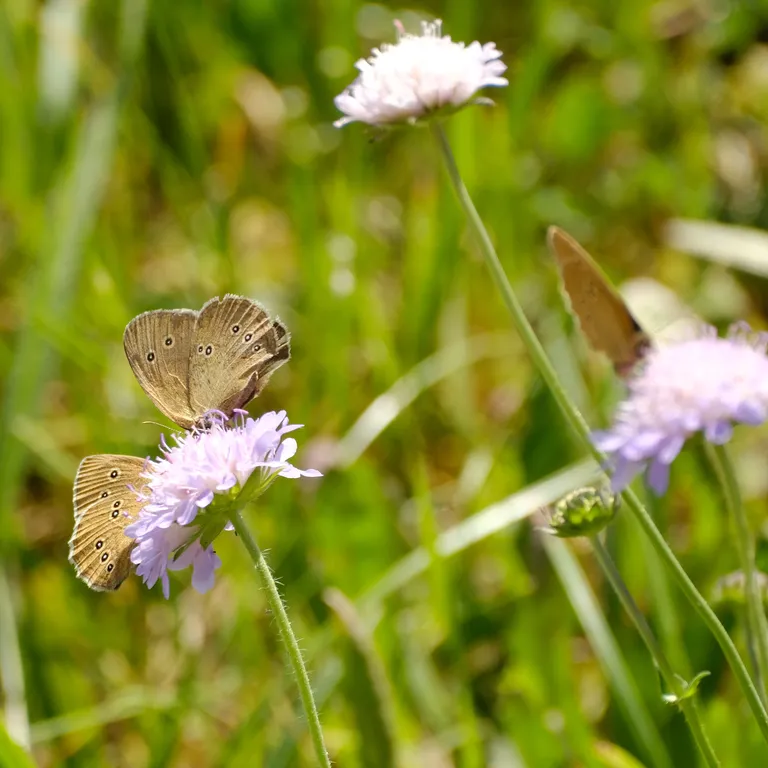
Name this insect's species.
Aphantopus hyperantus
